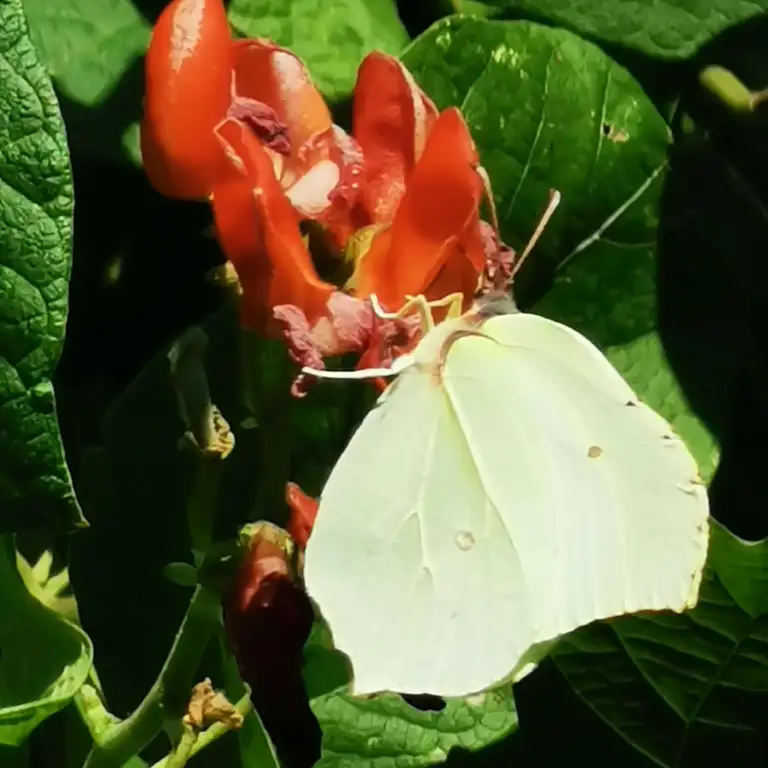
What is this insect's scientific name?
Gonepteryx rhamni
